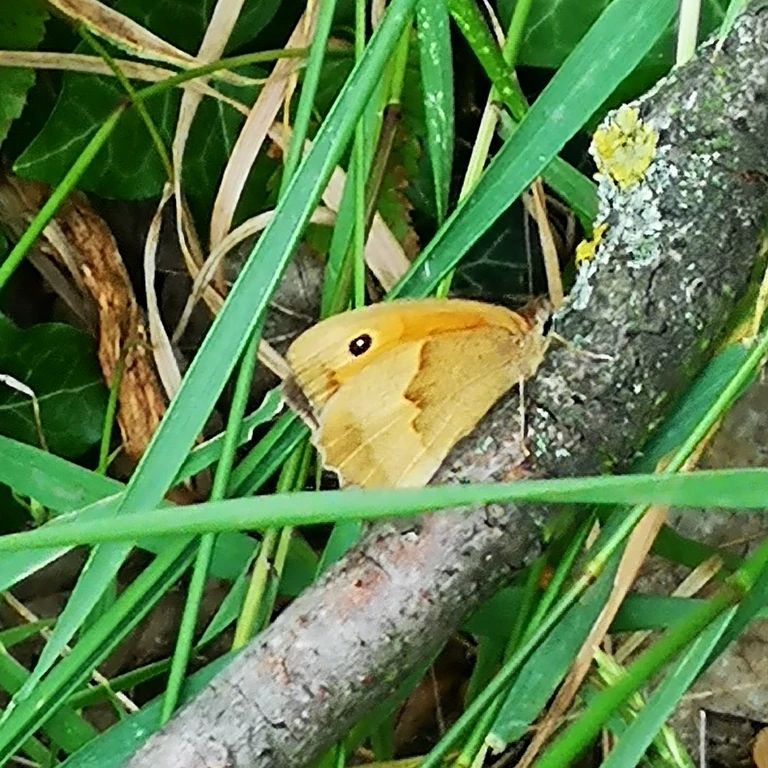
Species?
Maniola jurtina
